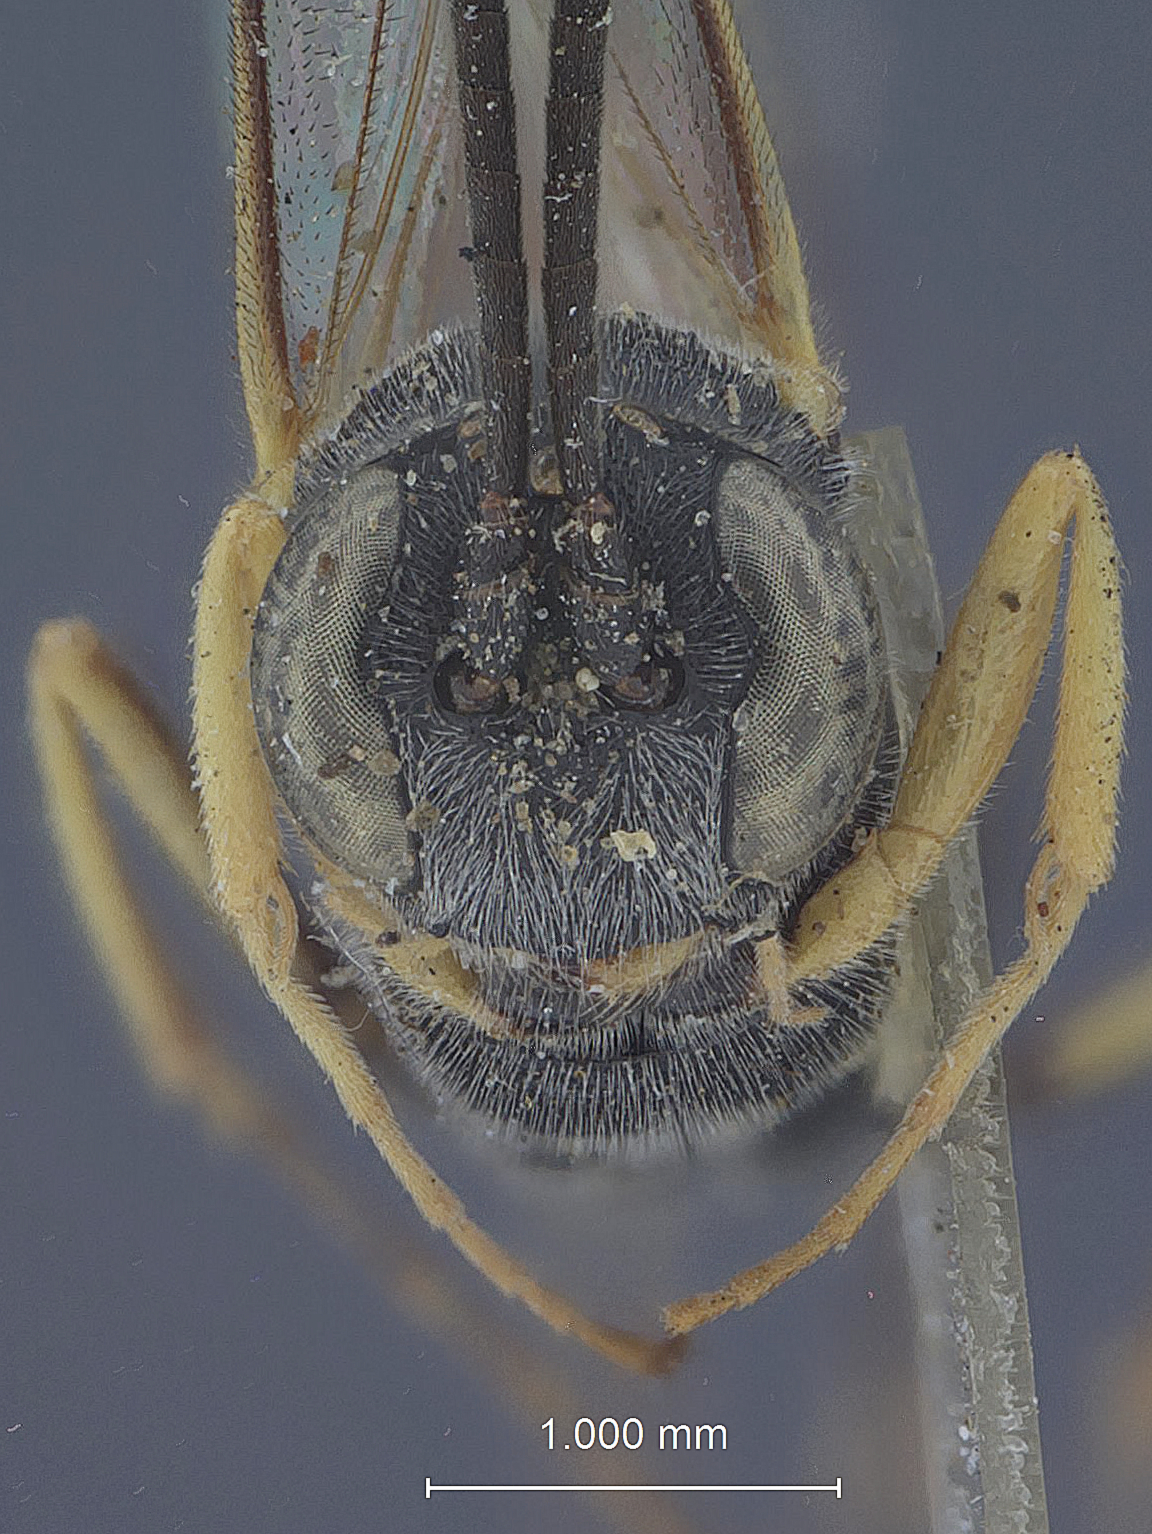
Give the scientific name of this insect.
Campoplegidea pulchella
